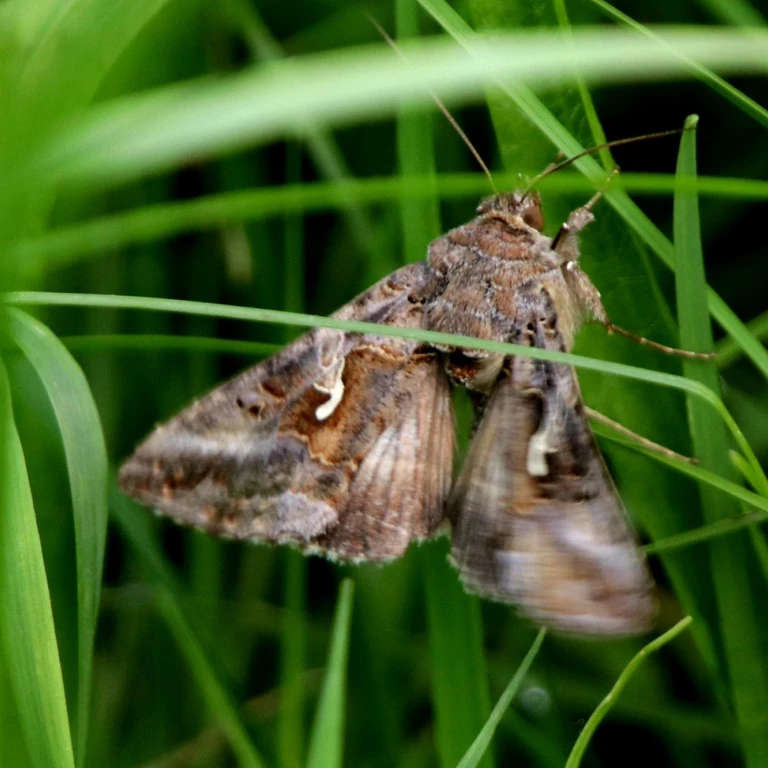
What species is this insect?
Autographa gamma
